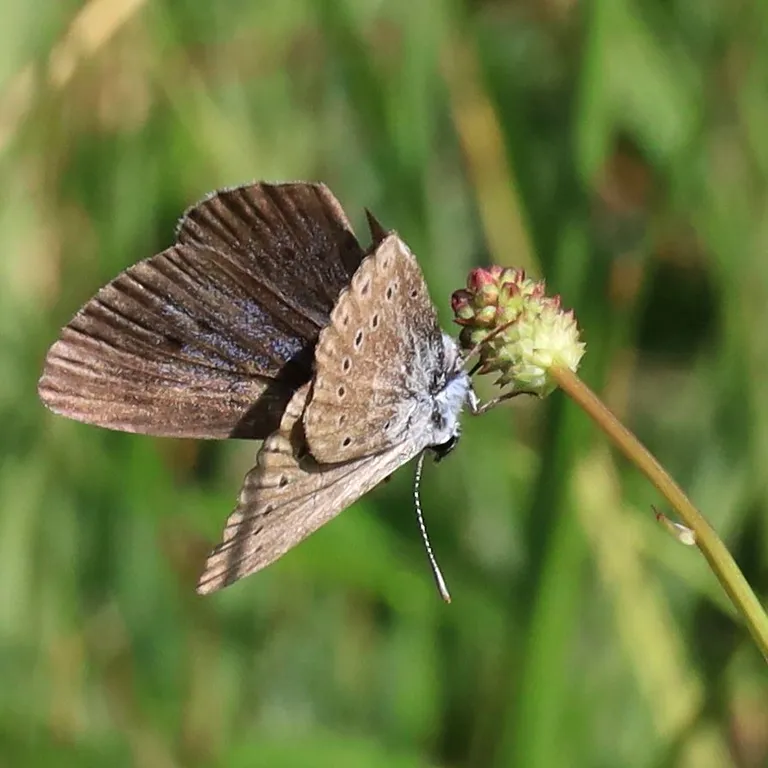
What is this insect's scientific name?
Phengaris teleius
